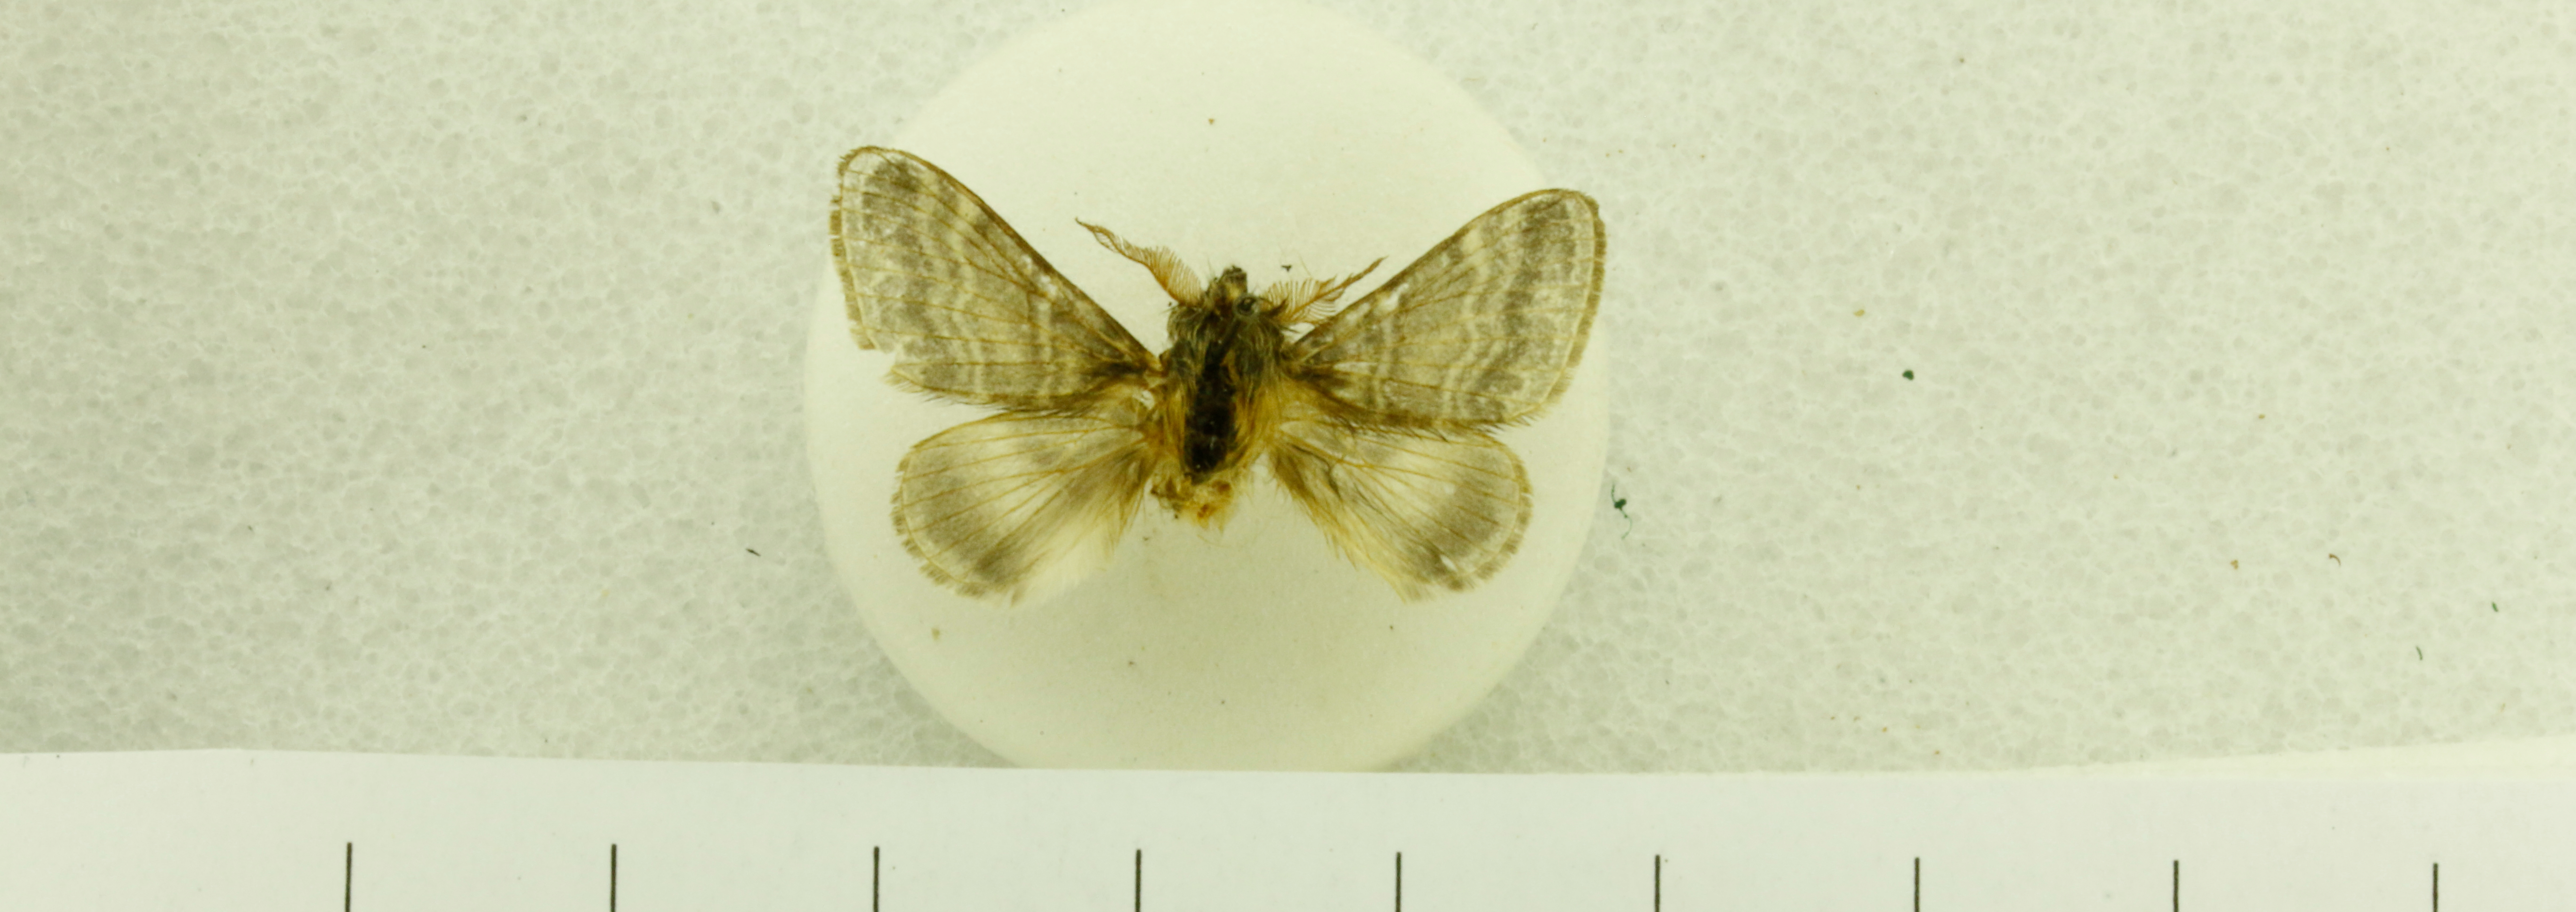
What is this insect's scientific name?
Tolype distincta
